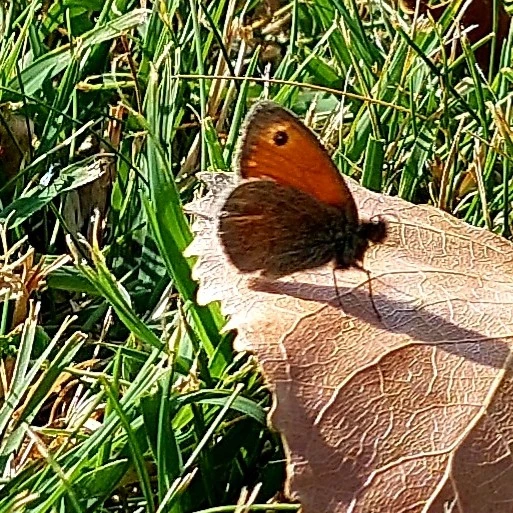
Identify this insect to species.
Coenonympha pamphilus
